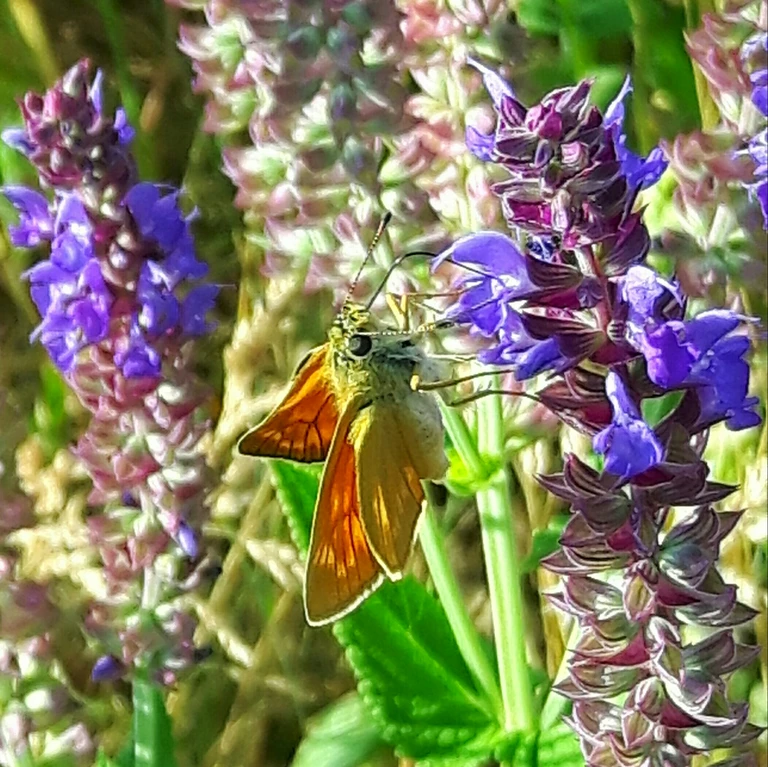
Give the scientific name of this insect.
Ochlodes sylvanus (also Ochlodes venata)
